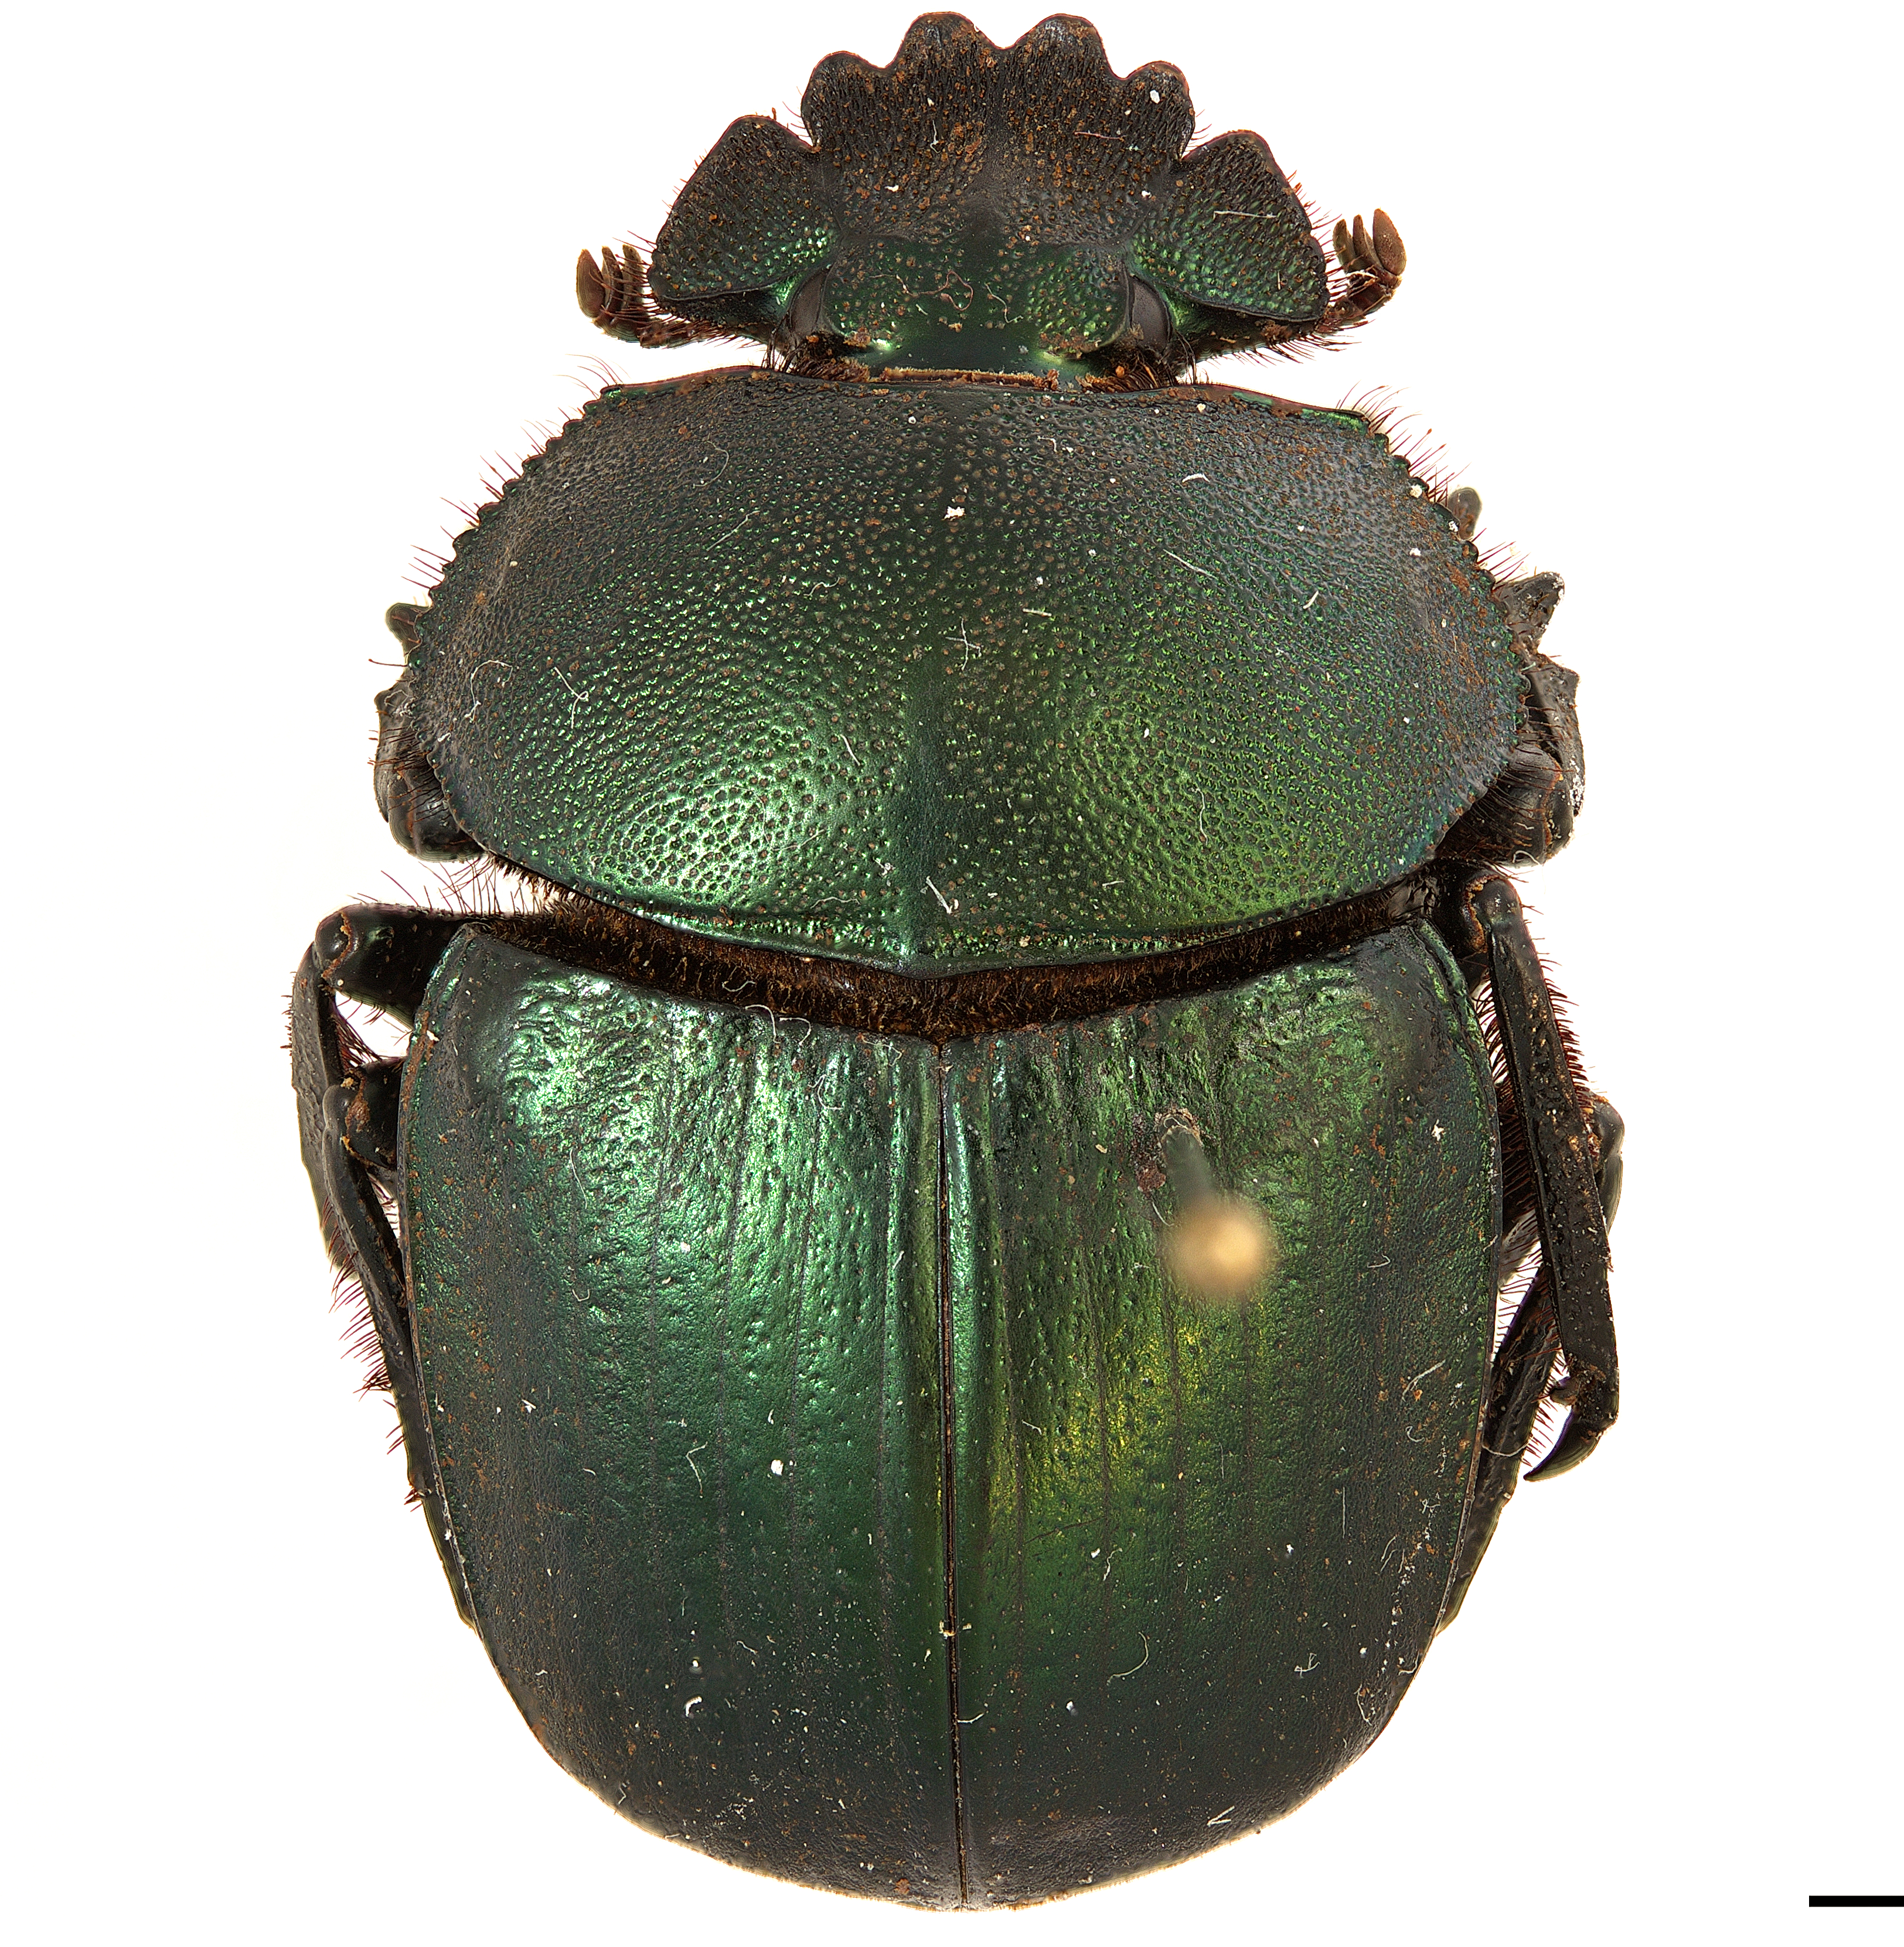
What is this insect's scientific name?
Kheper aegyptiorum
